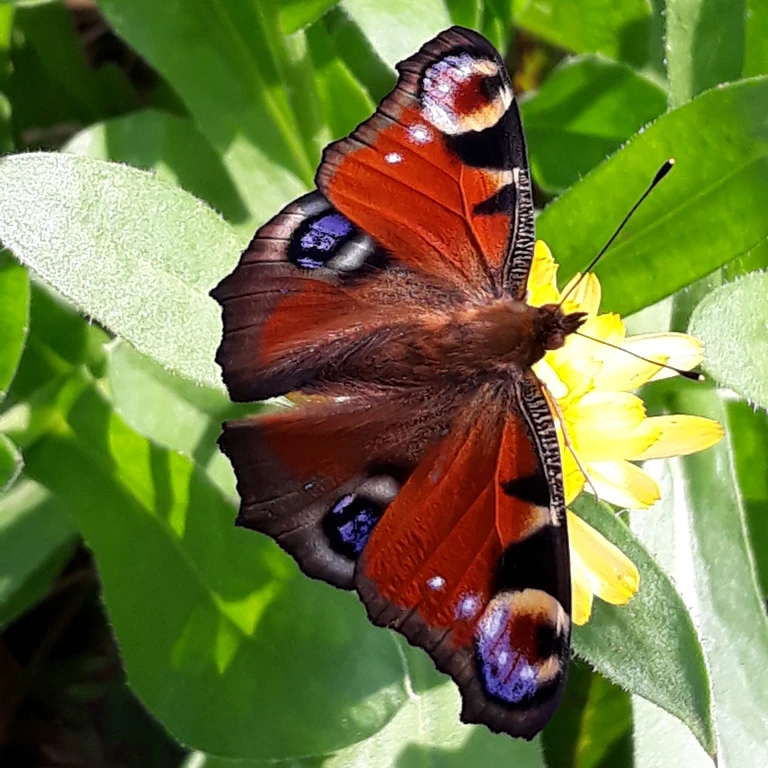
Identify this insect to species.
Aglais io
